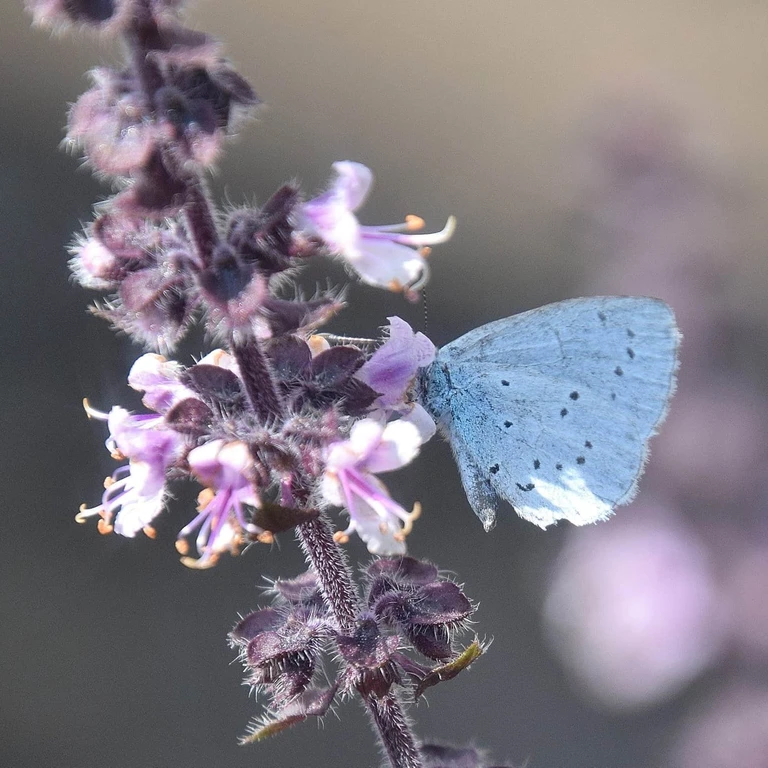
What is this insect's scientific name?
Celastrina argiolus
